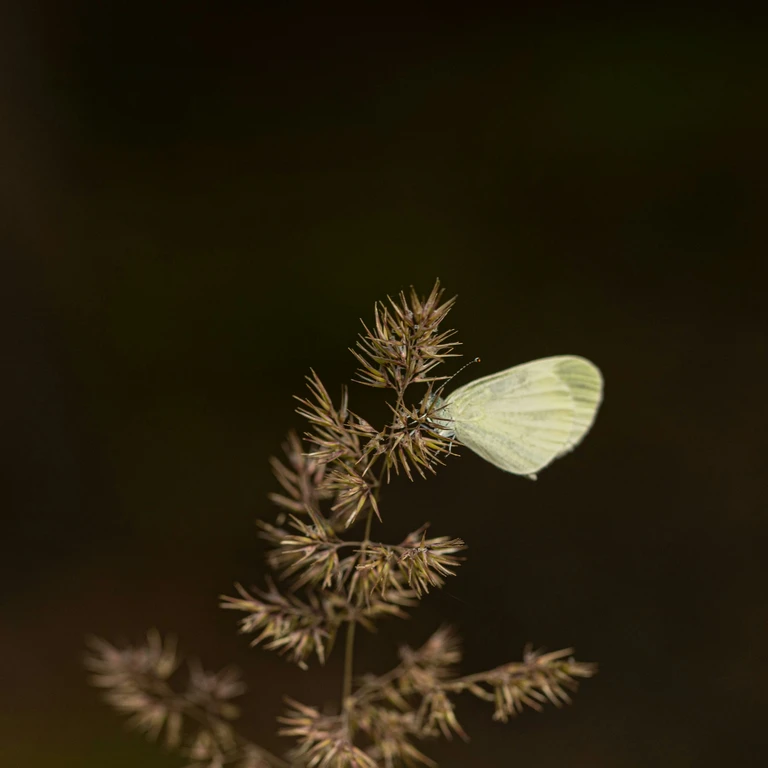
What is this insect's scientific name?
Leptidea sinapis/juvernica
